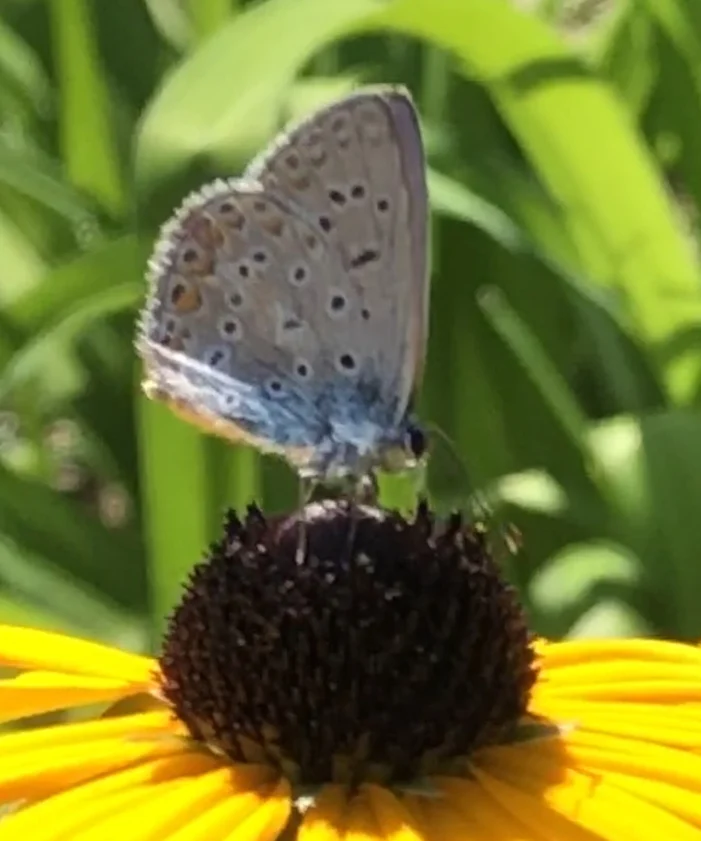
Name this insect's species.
Polyommatus icarus
